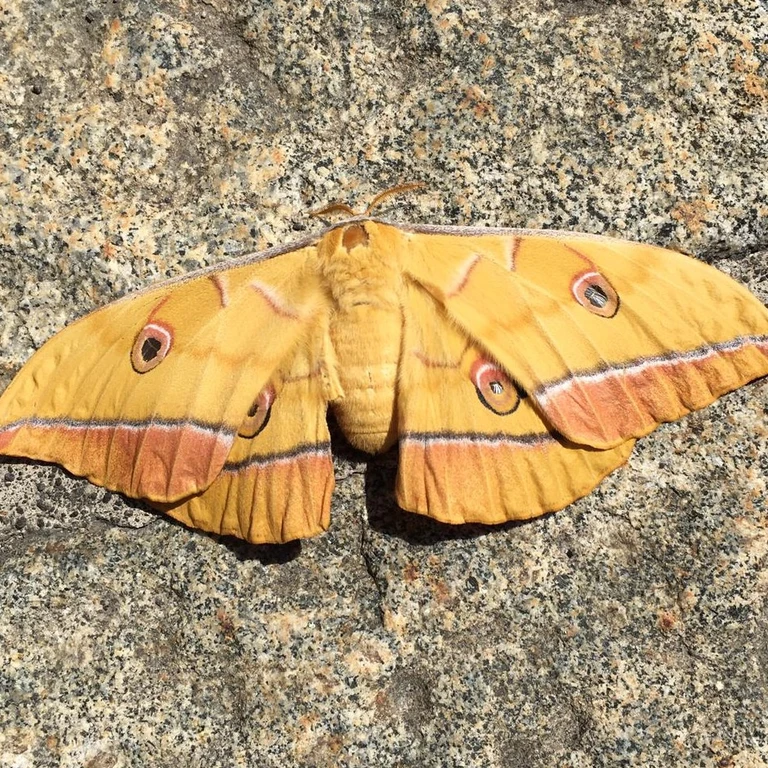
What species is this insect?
Antheraea yamamai
